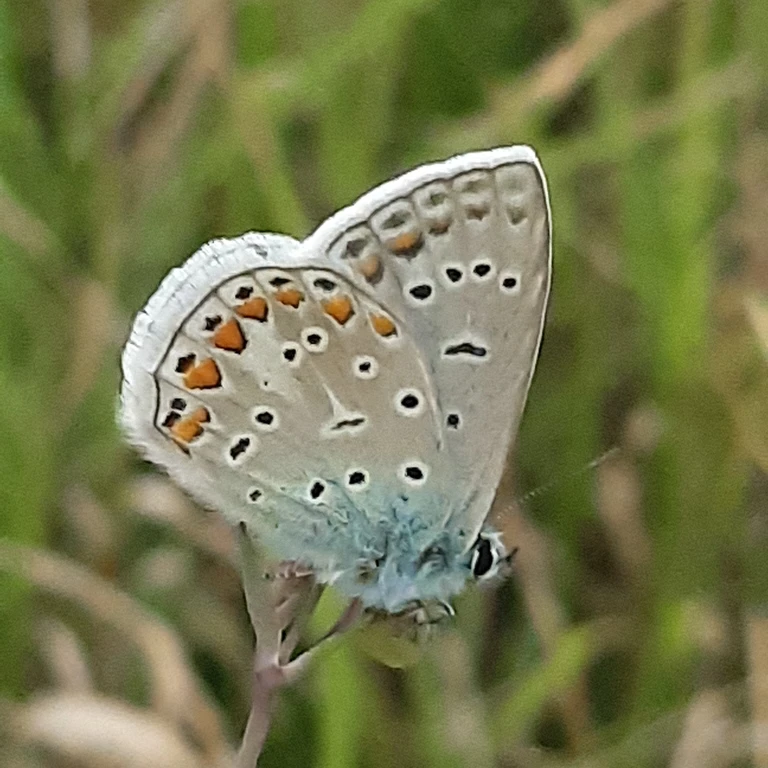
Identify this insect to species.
Polyommatus icarus
